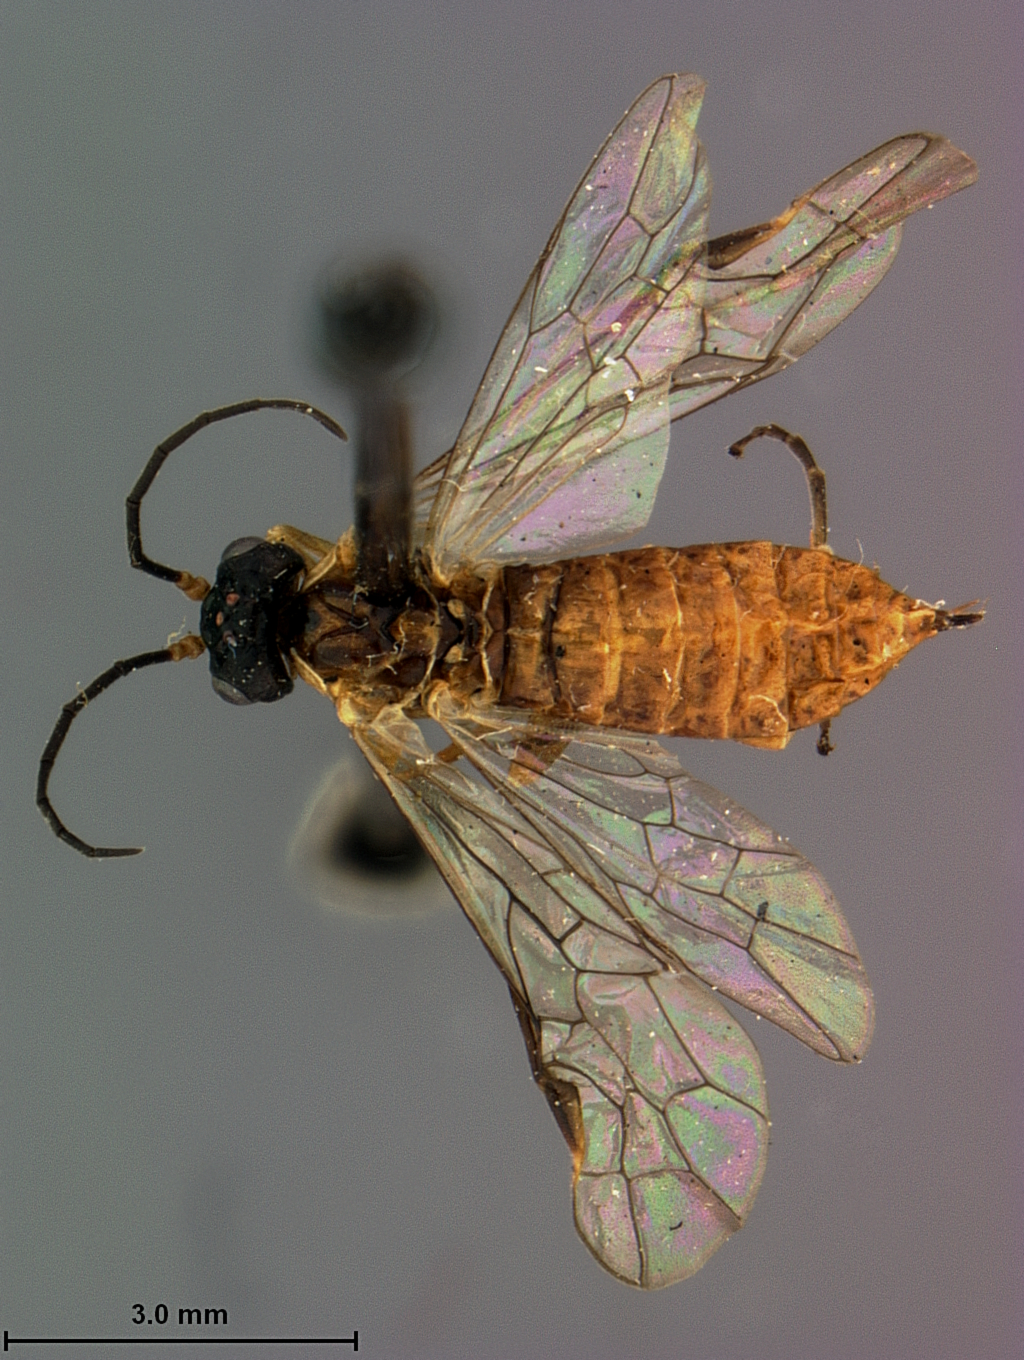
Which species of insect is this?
Hemitaxonus primarius
